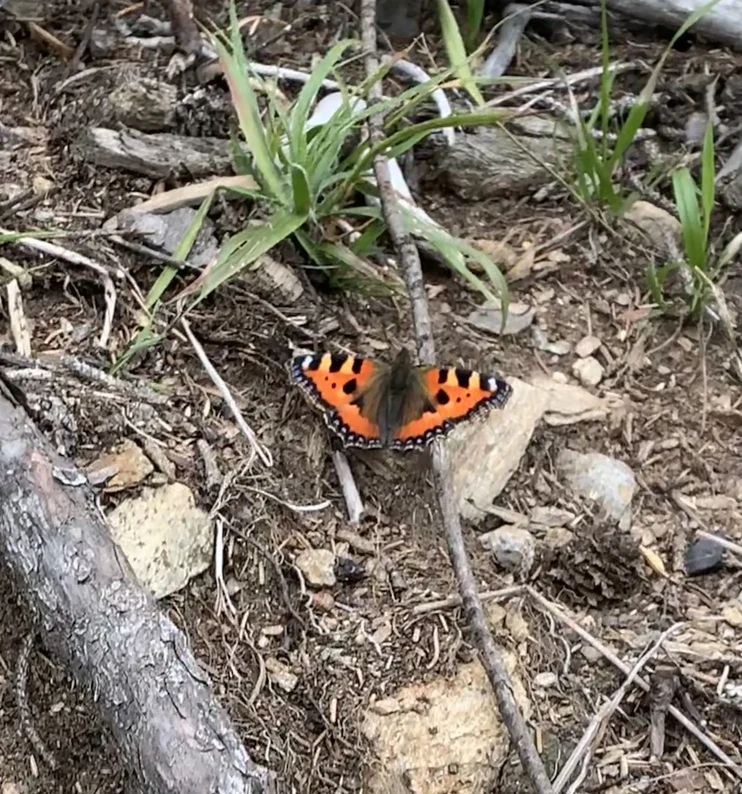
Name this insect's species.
Aglais urticae
